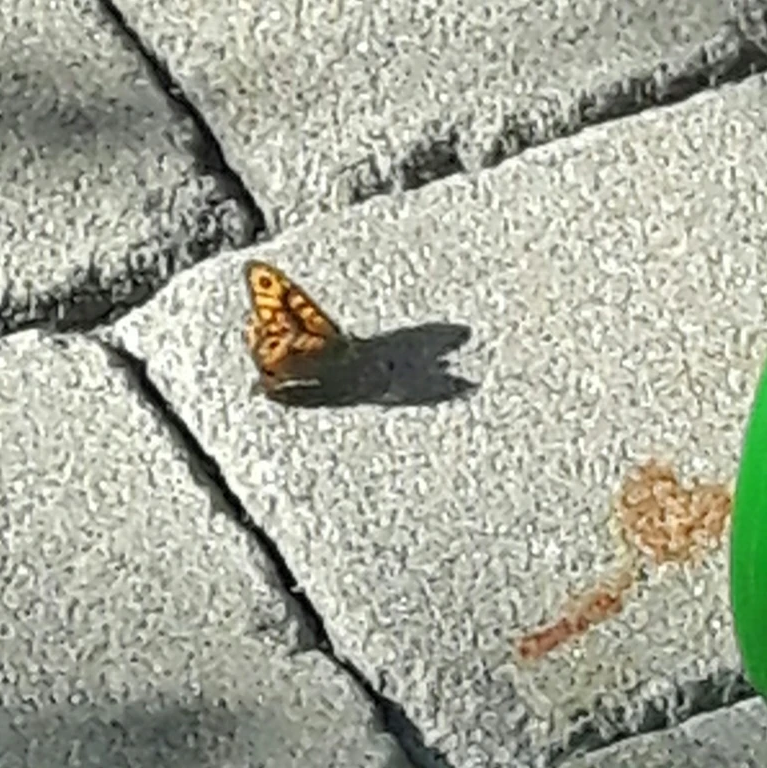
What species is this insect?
Lasiommata megera (also Pararge megera)
